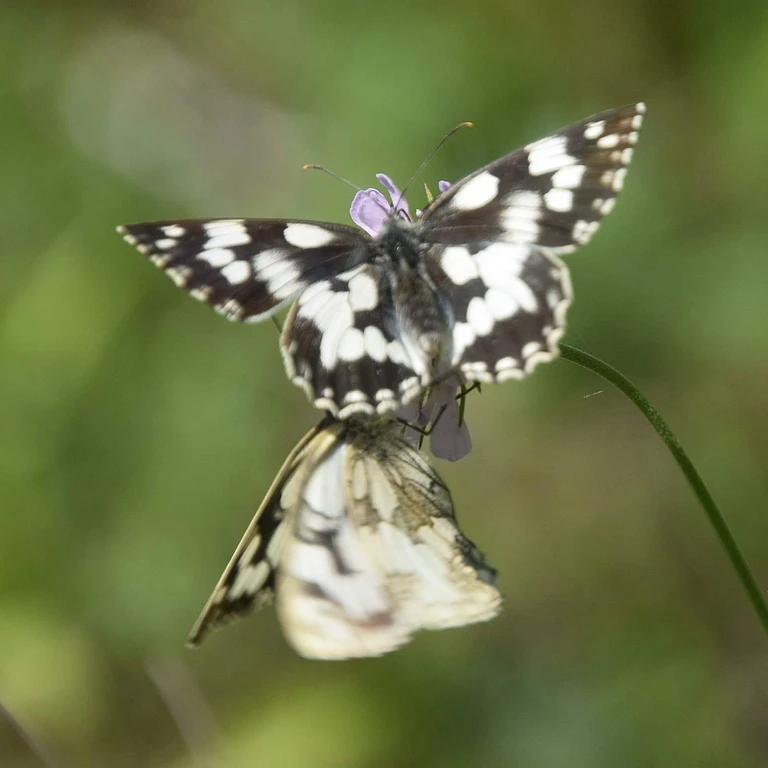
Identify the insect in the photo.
Melanargia galathea
